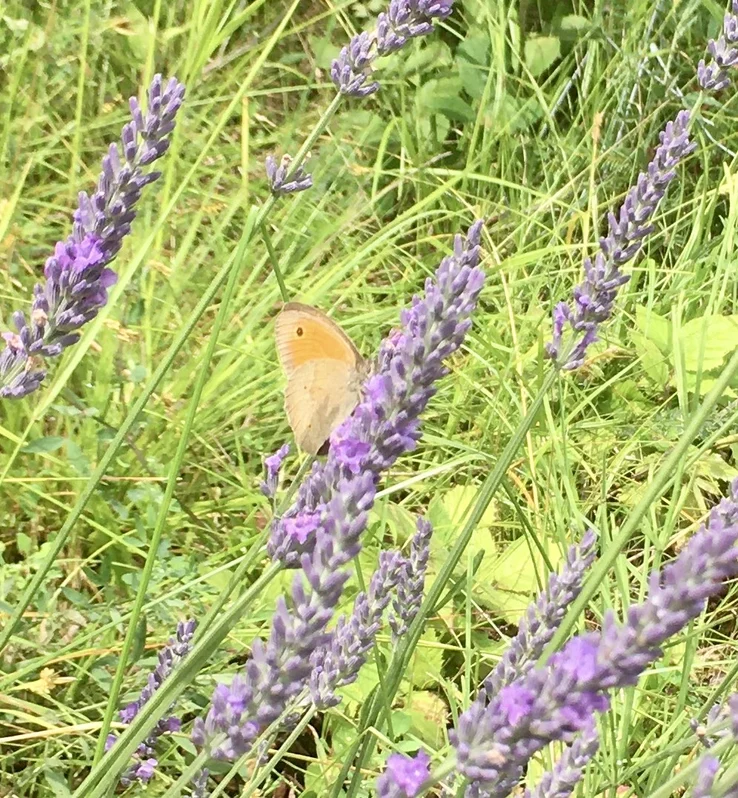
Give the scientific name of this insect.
Maniola jurtina
